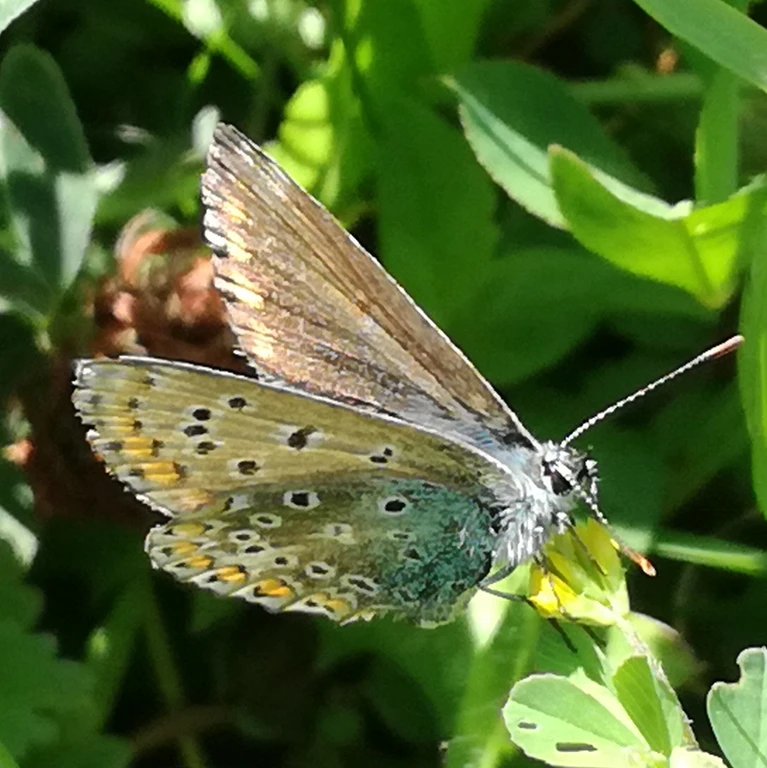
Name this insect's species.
Polyommatus icarus
